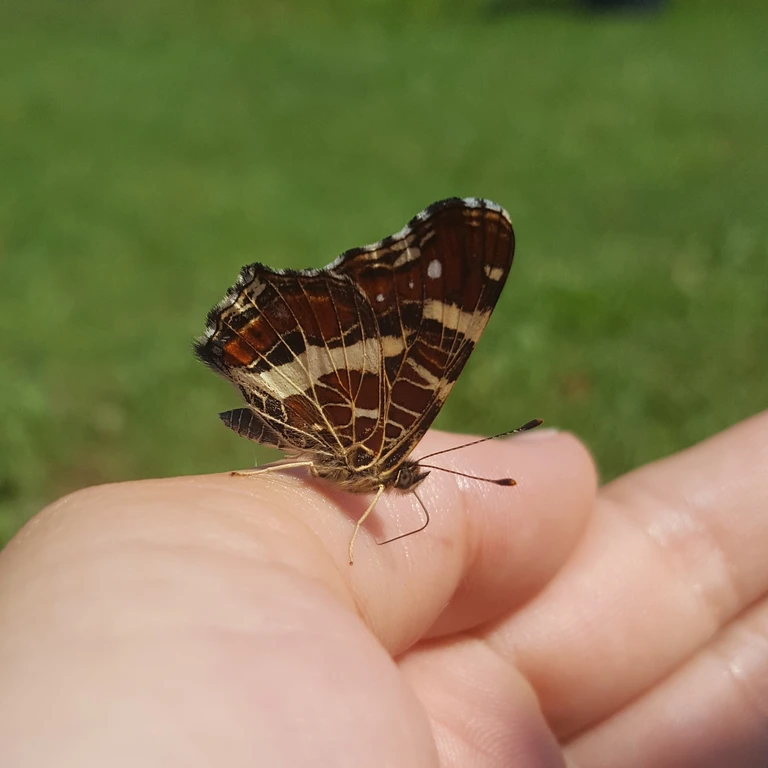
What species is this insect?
Araschnia levana
